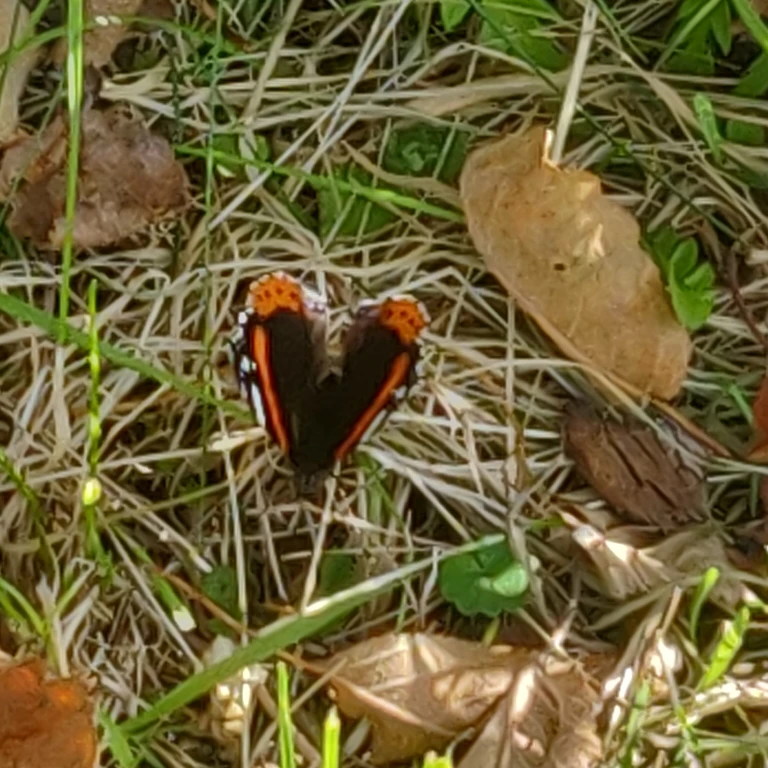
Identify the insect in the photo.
Vanessa atalanta
